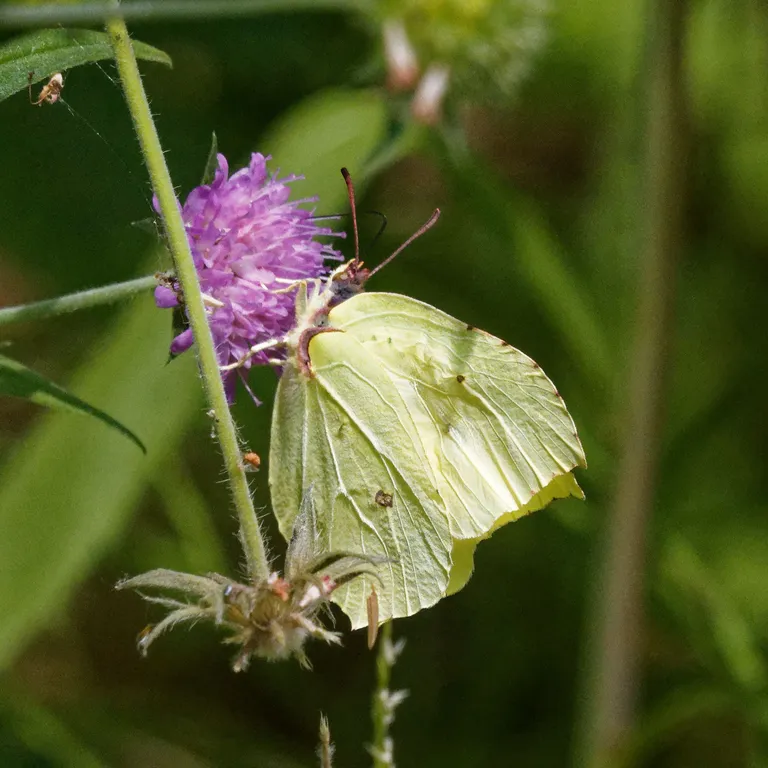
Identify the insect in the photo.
Gonepteryx rhamni
